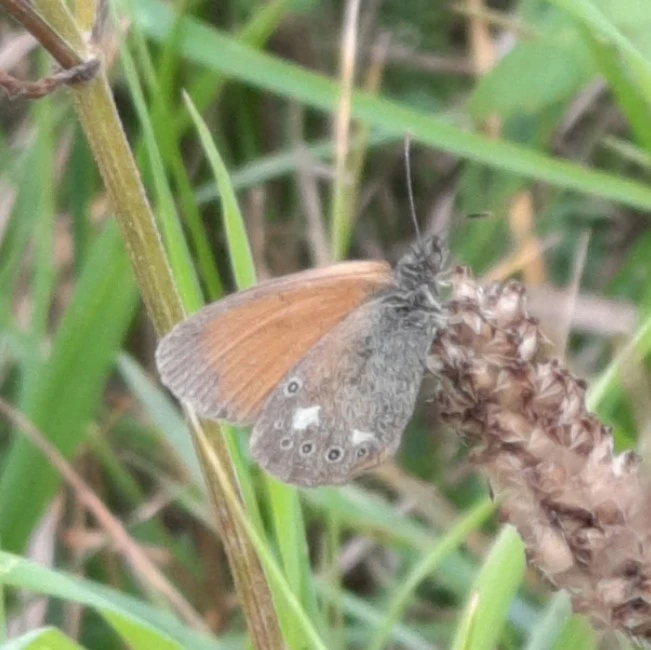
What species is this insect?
Coenonympha glycerion (also Coenonympha iphis)
